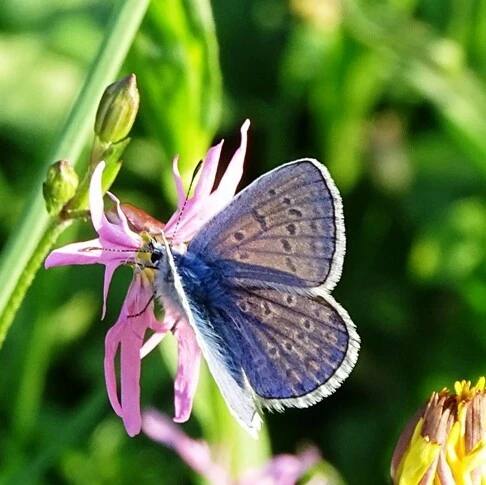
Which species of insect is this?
Polyommatus icarus
